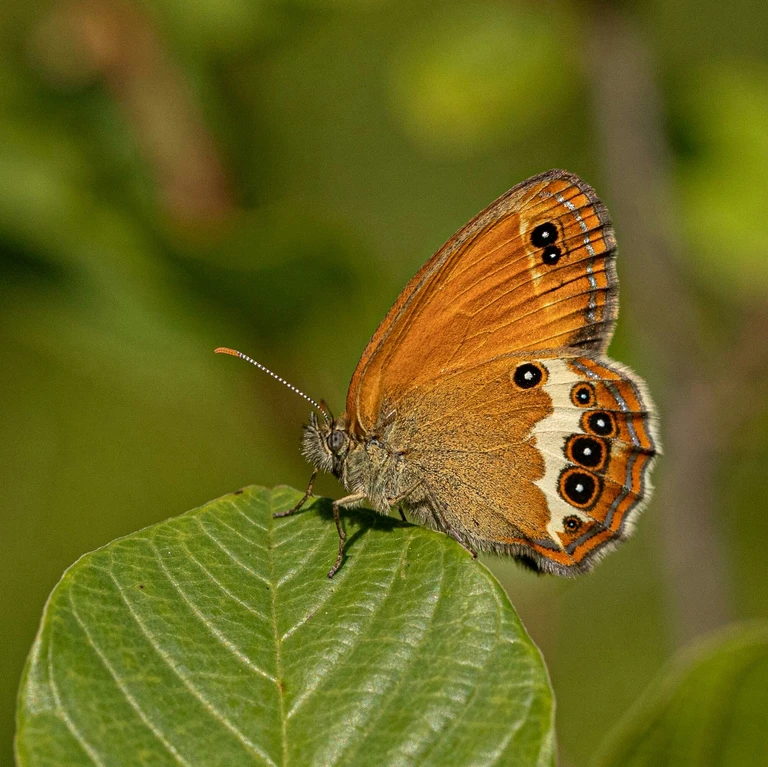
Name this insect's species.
Coenonympha arcania
